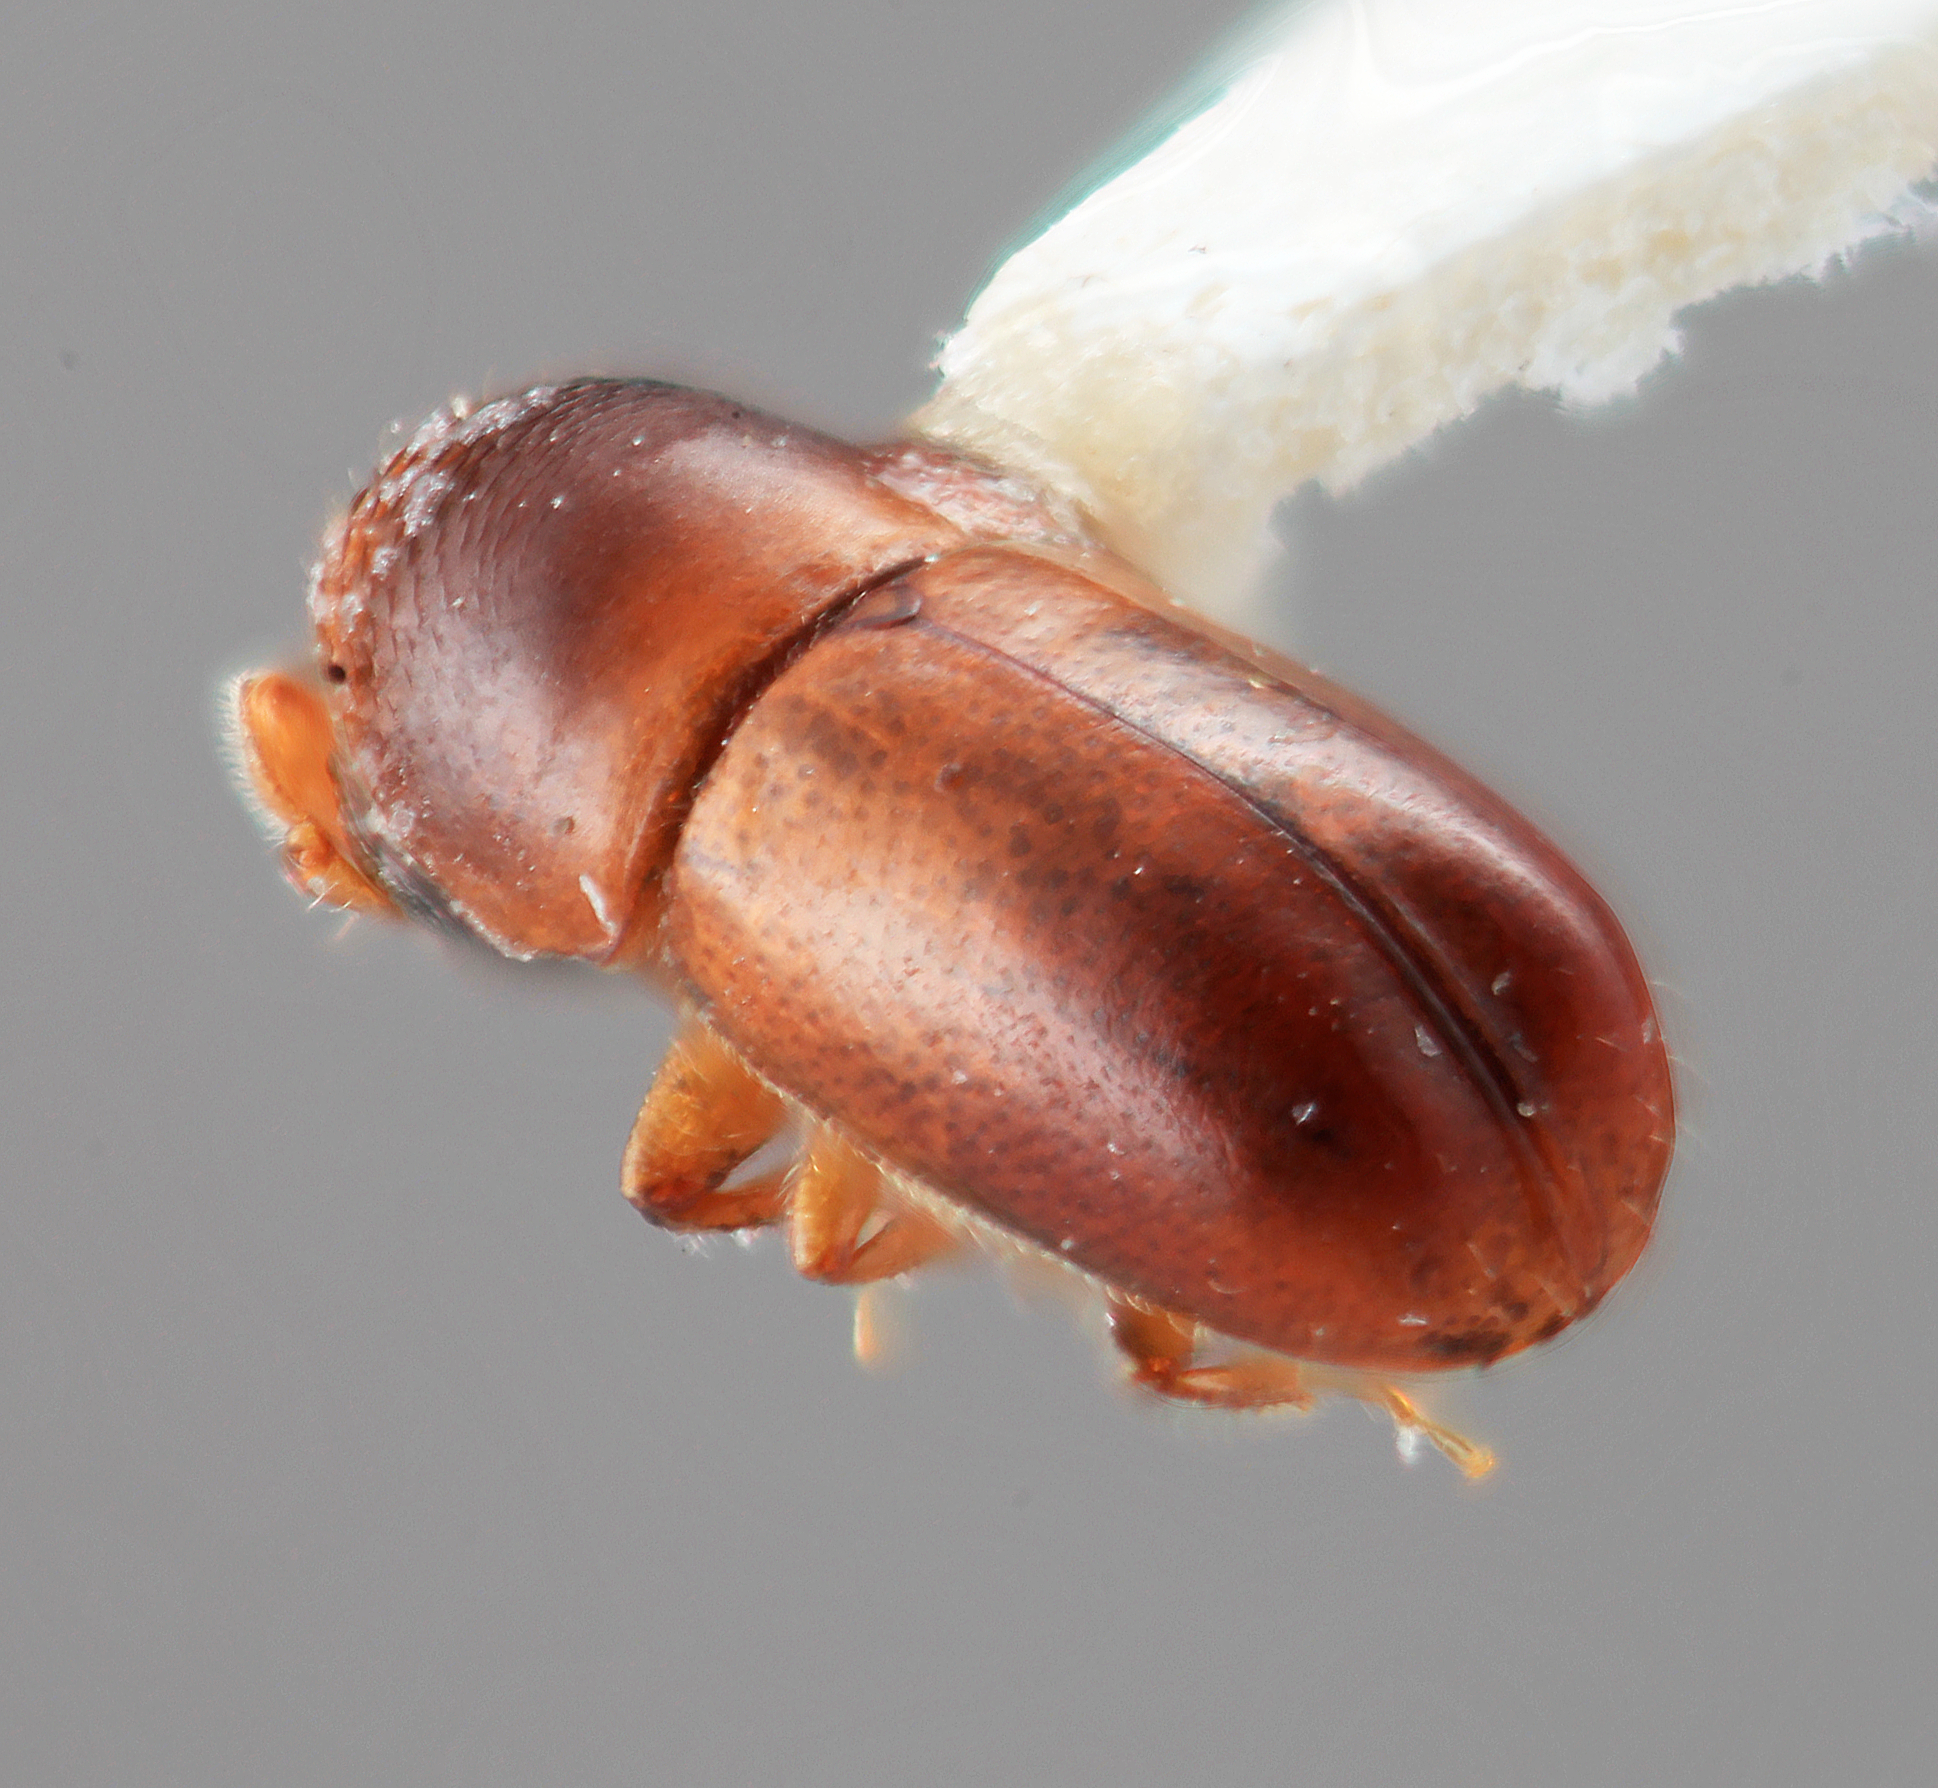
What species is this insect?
Corthylus splendens
